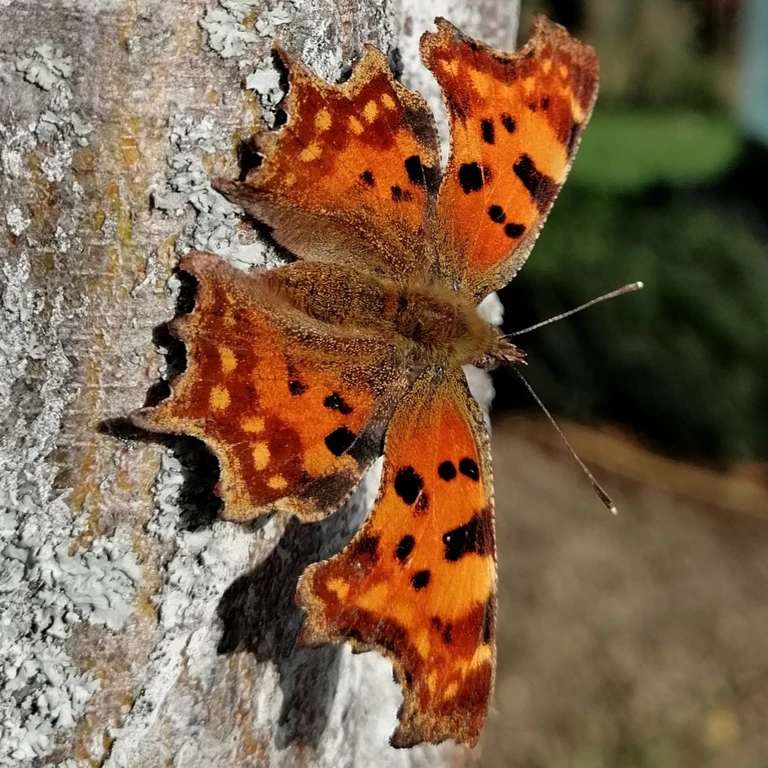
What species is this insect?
Polygonia c-album
